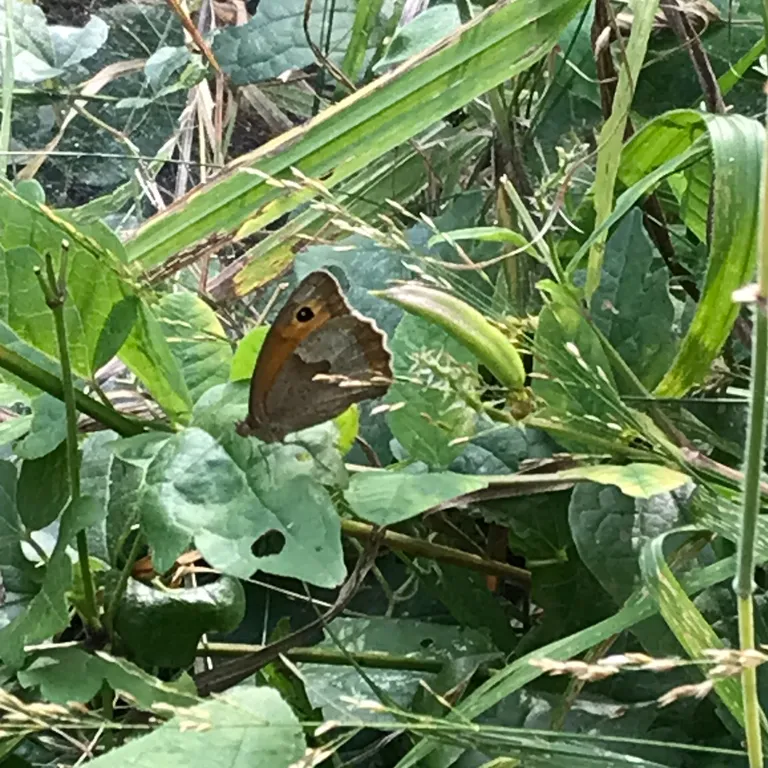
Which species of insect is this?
Maniola jurtina
